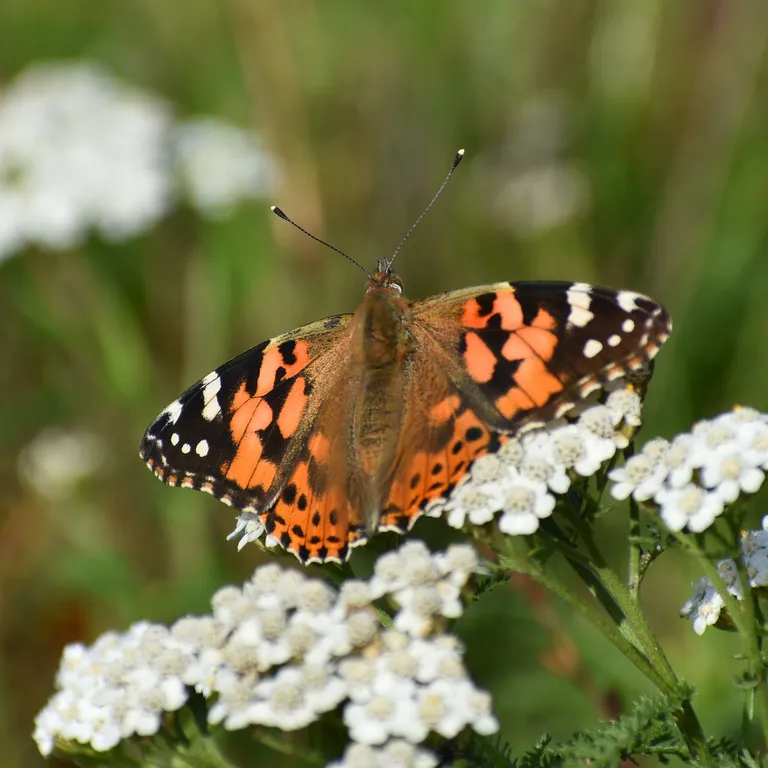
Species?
Vanessa cardui
